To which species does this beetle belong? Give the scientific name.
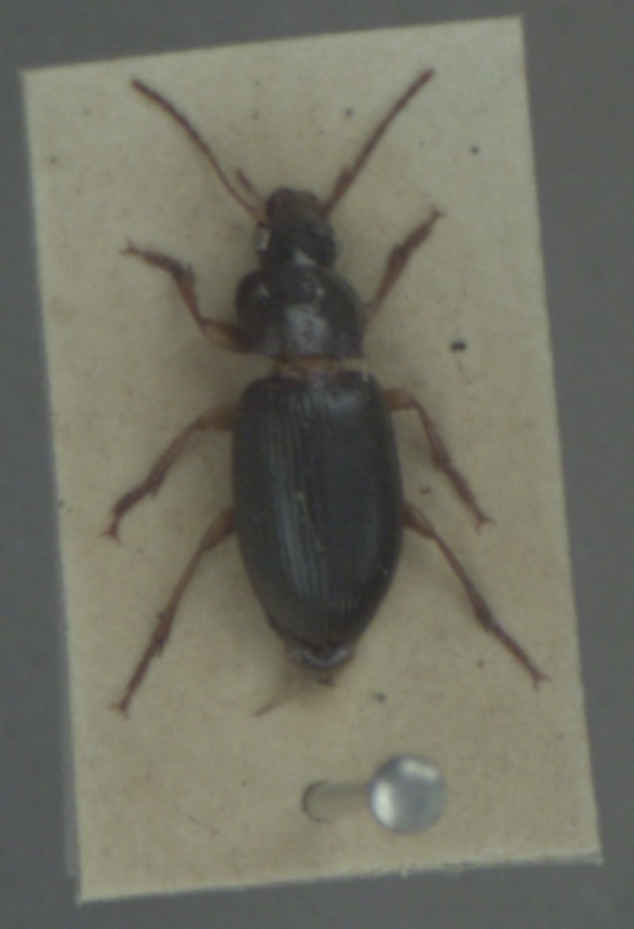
Ophonus rufibarbis
